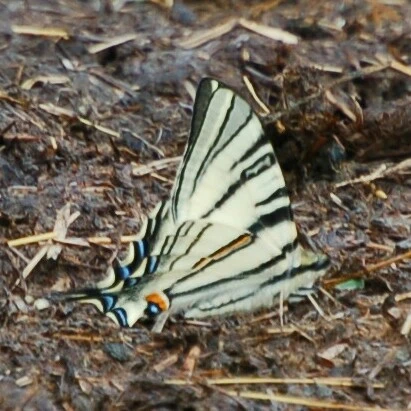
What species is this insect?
Iphiclides podalirius
